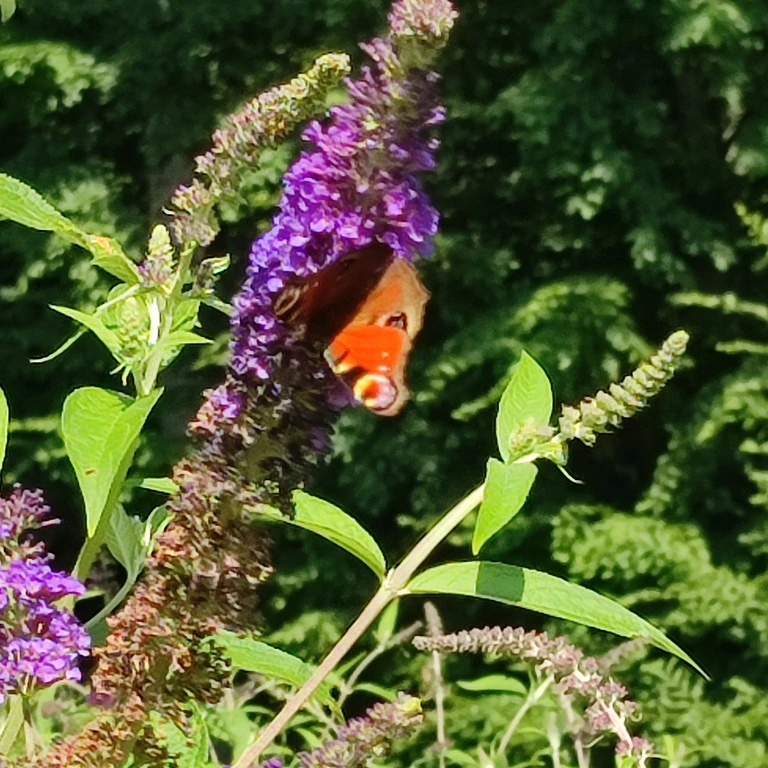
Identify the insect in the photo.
Aglais io
